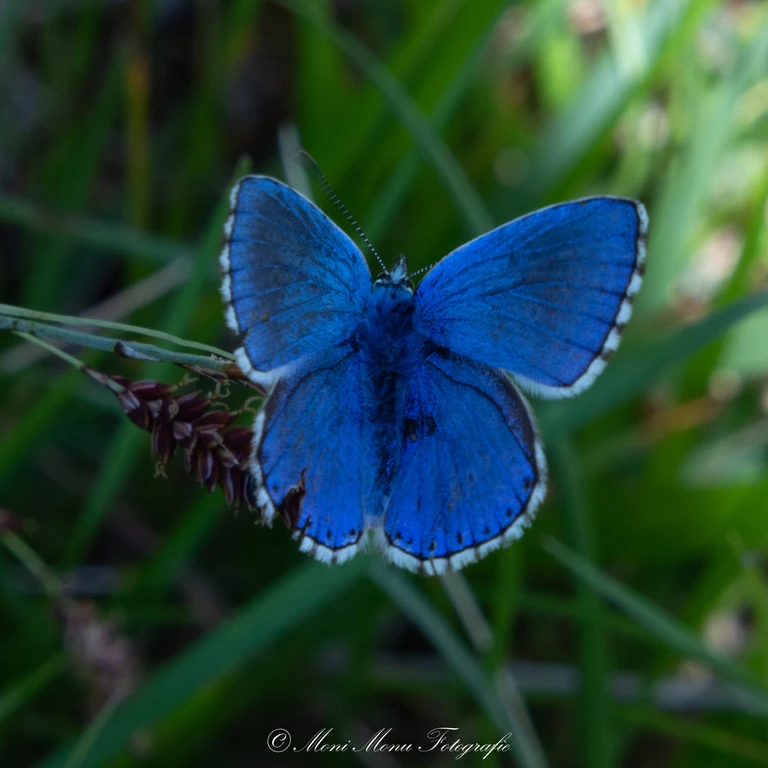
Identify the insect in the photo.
Lysandra bellargus
